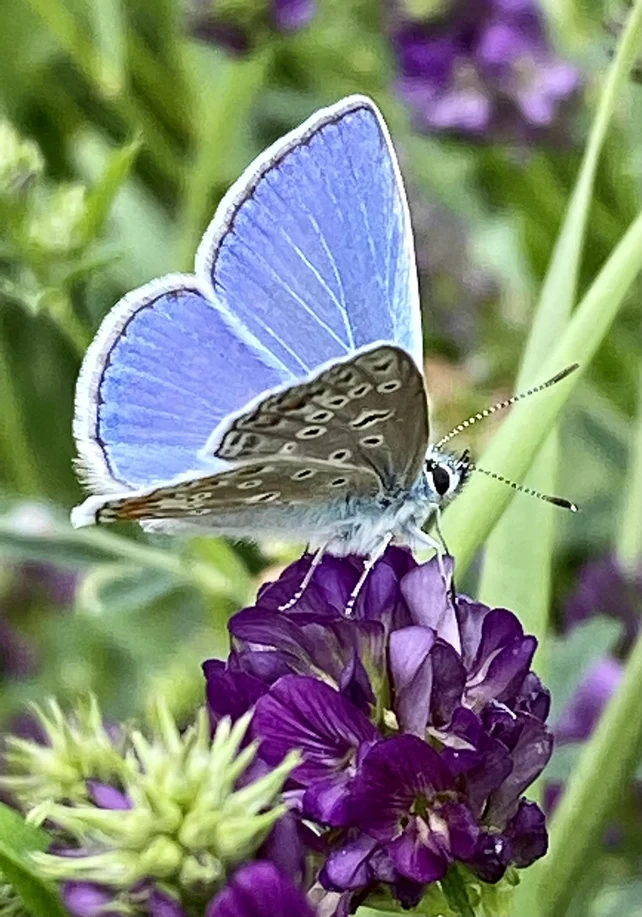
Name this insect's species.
Polyommatus icarus
